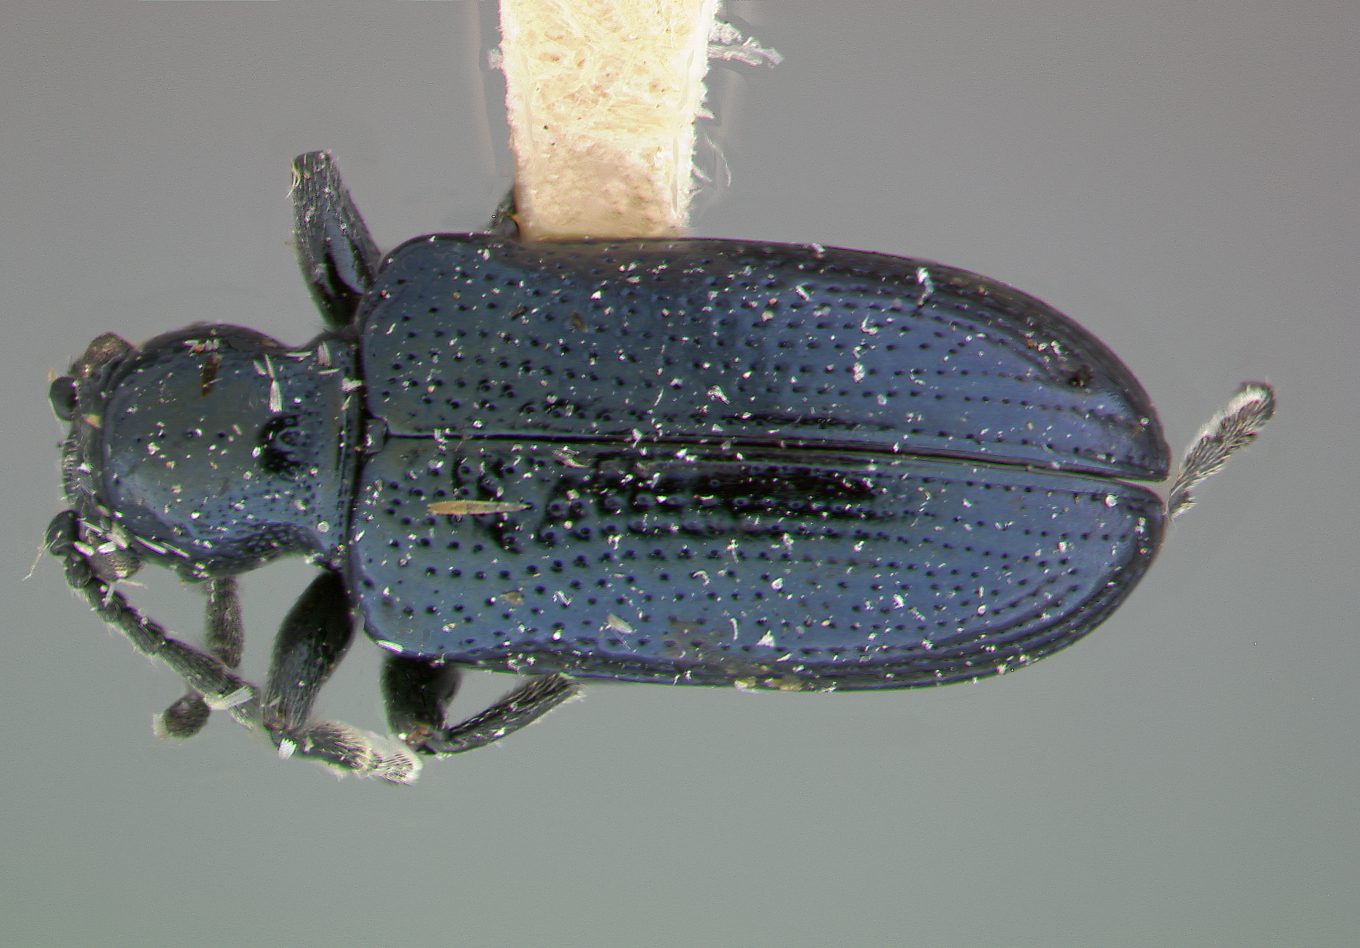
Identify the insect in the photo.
Lema viridula (also Oulema viridula)
